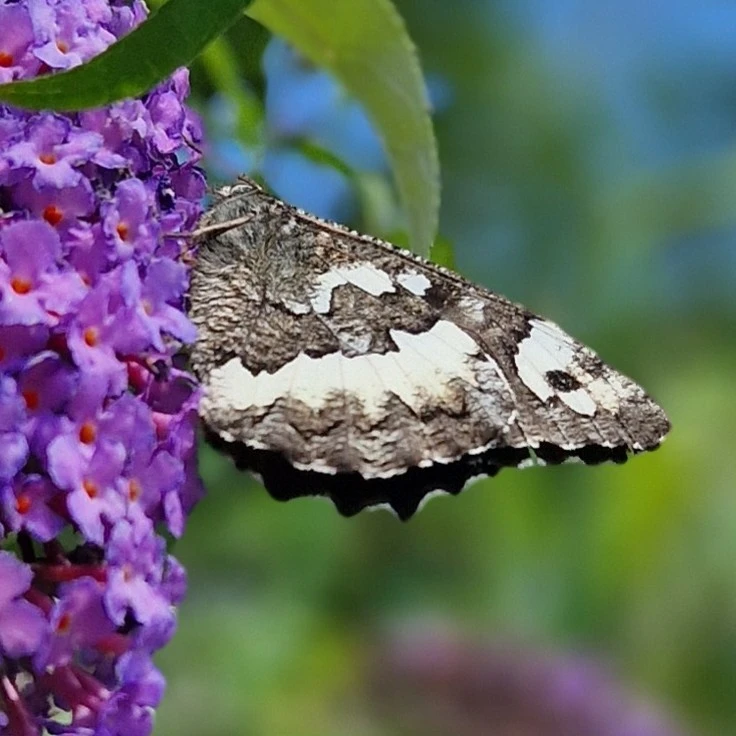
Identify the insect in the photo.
Brintesia circe
